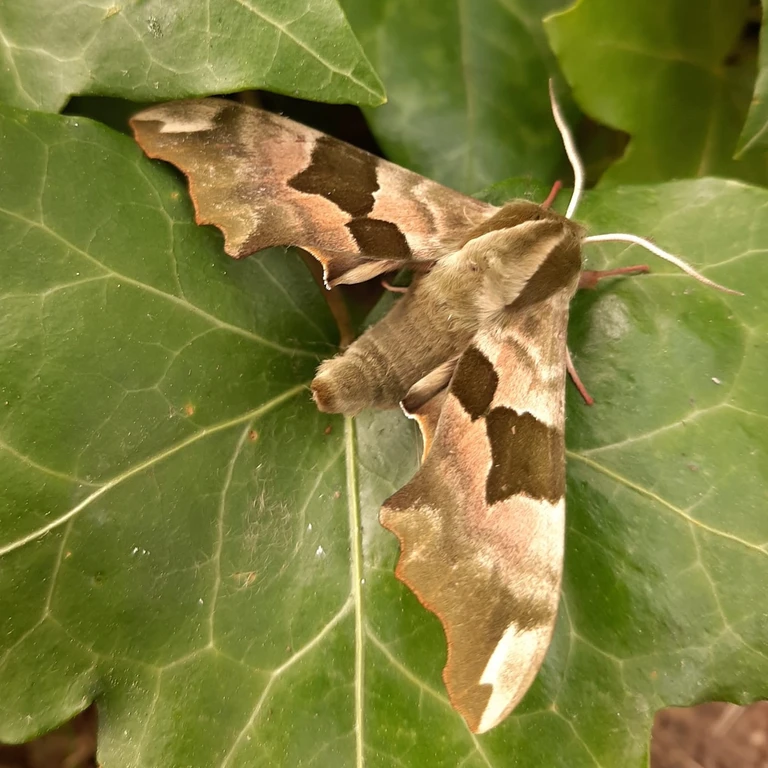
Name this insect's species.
Mimas tiliae
